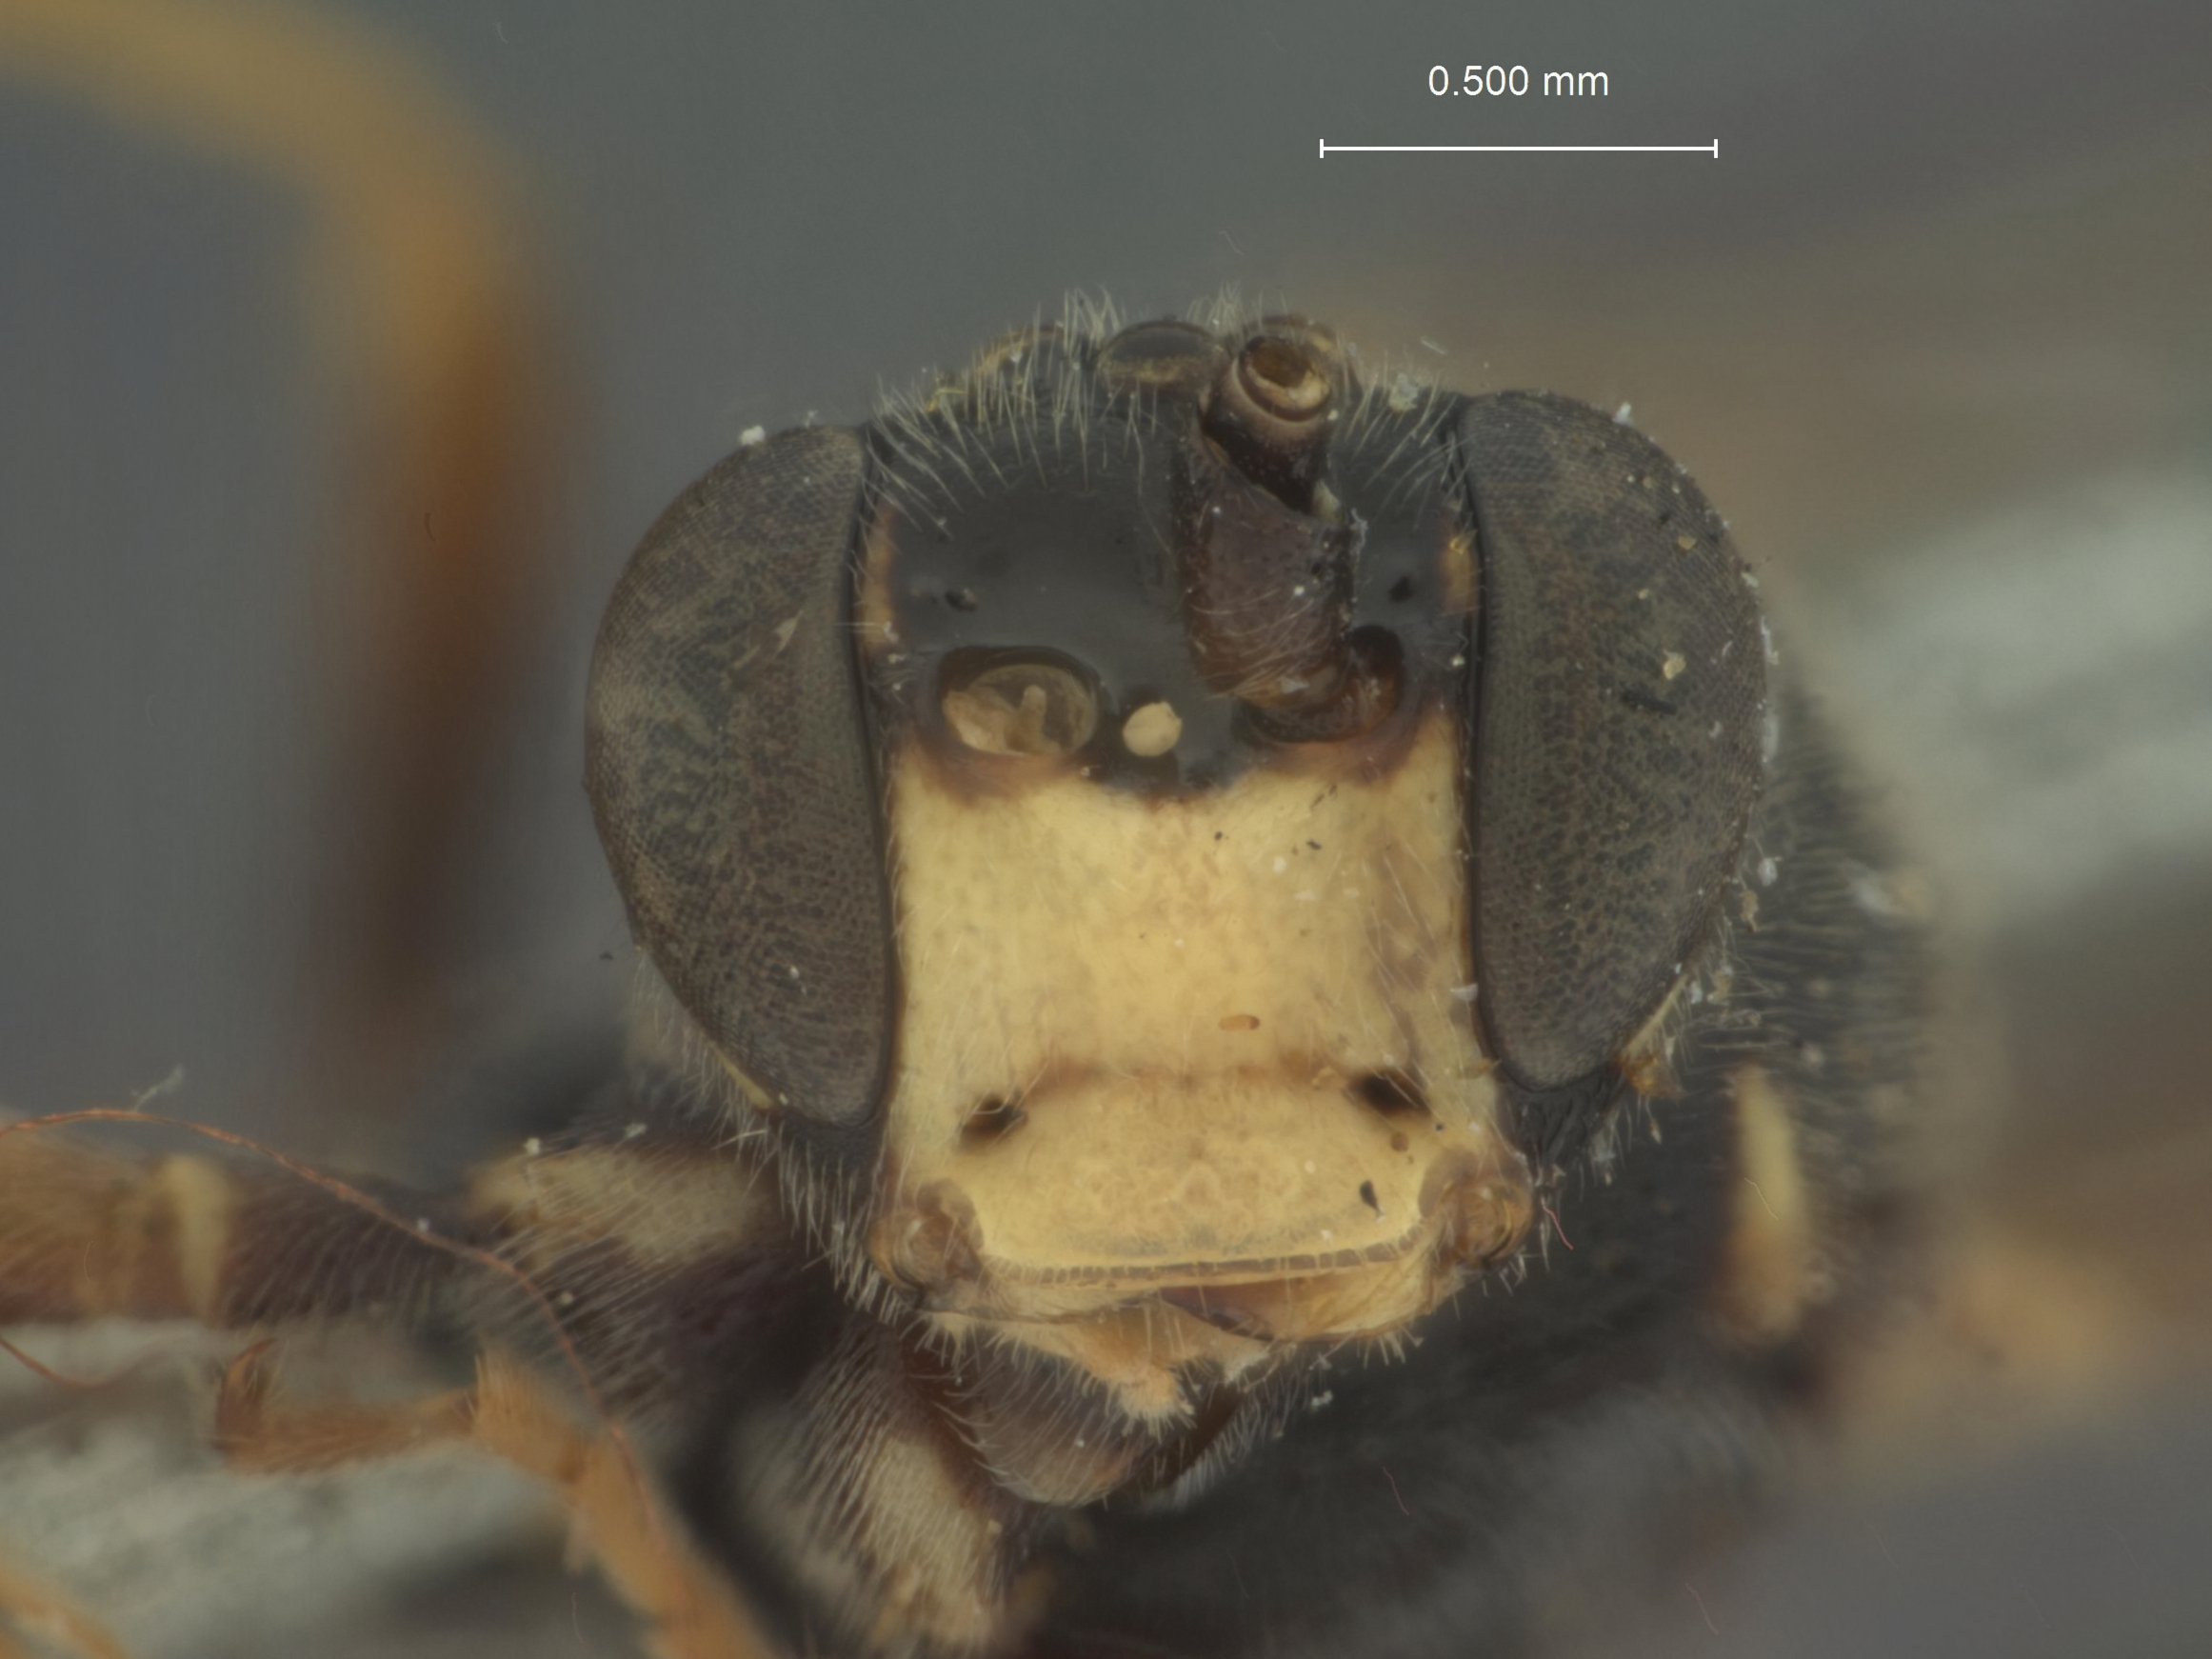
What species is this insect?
Ichneumon kincaidi
